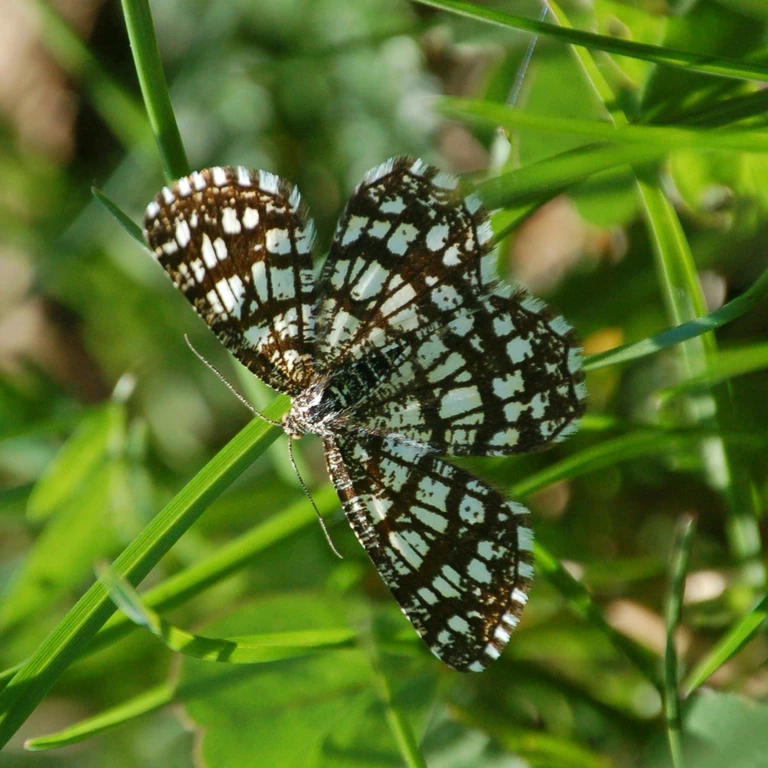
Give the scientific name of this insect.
Chiasmia clathrata
